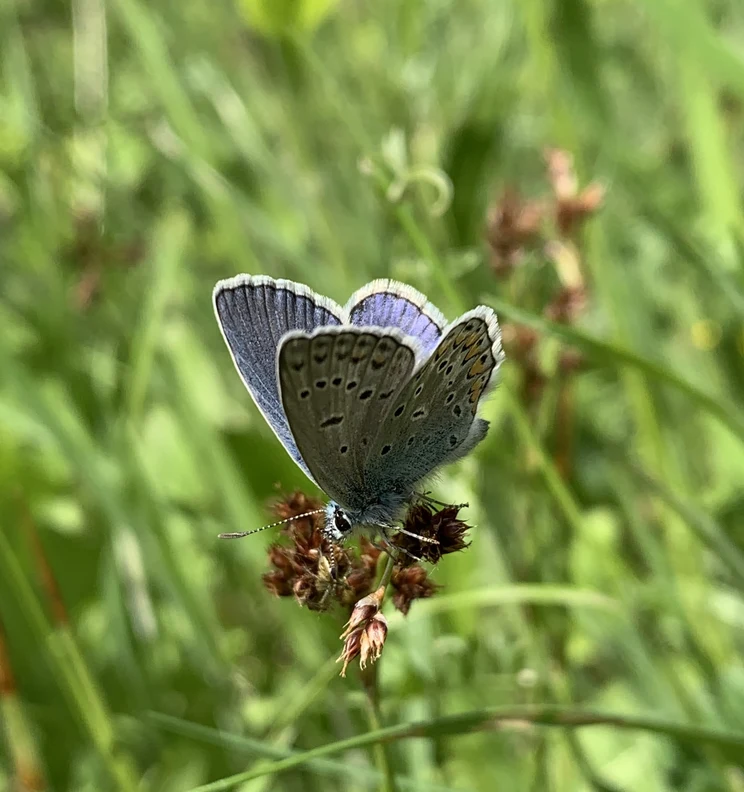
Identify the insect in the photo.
Polyommatus icarus
